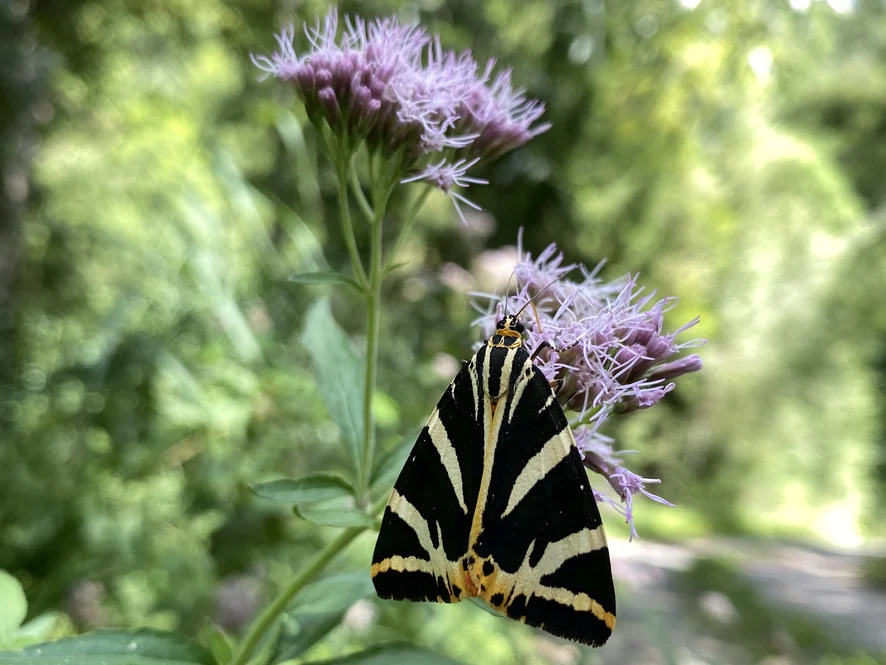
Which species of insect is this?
Euplagia quadripunctaria
